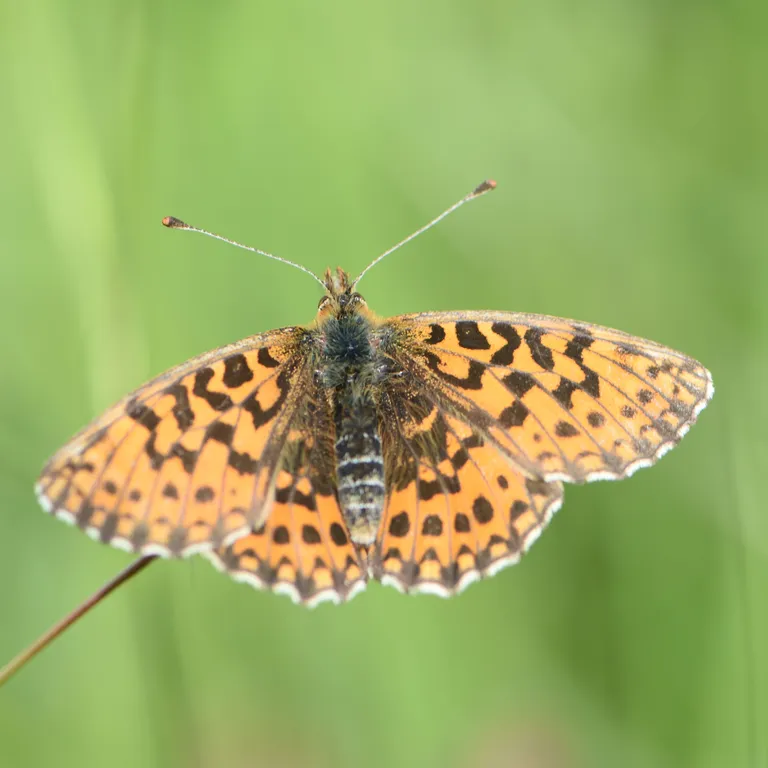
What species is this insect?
Boloria dia
